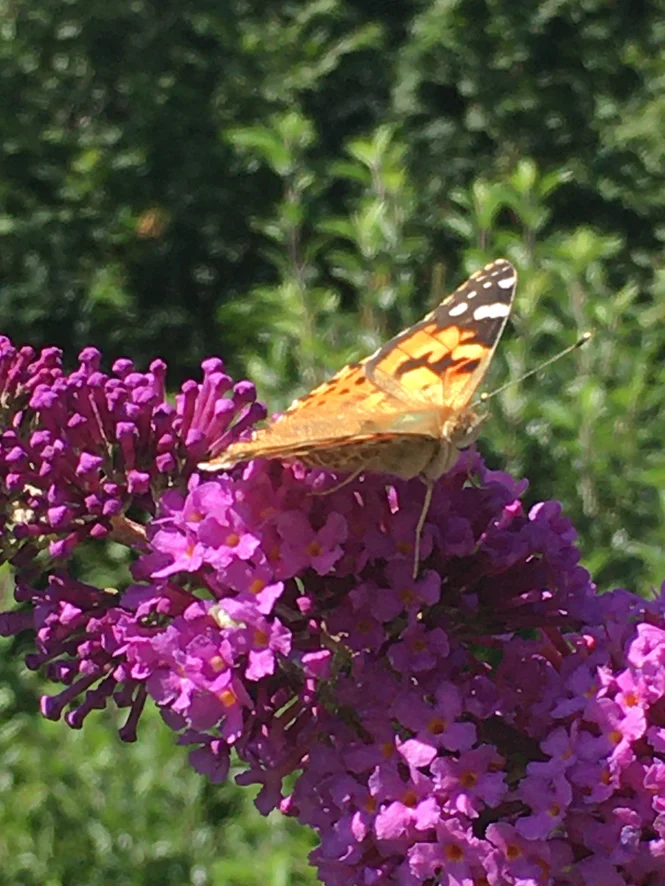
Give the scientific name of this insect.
Vanessa cardui
